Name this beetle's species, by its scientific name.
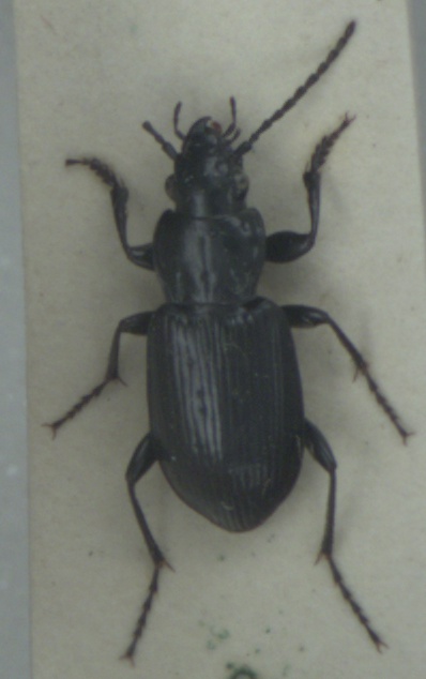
Pterostichus adstrictus
